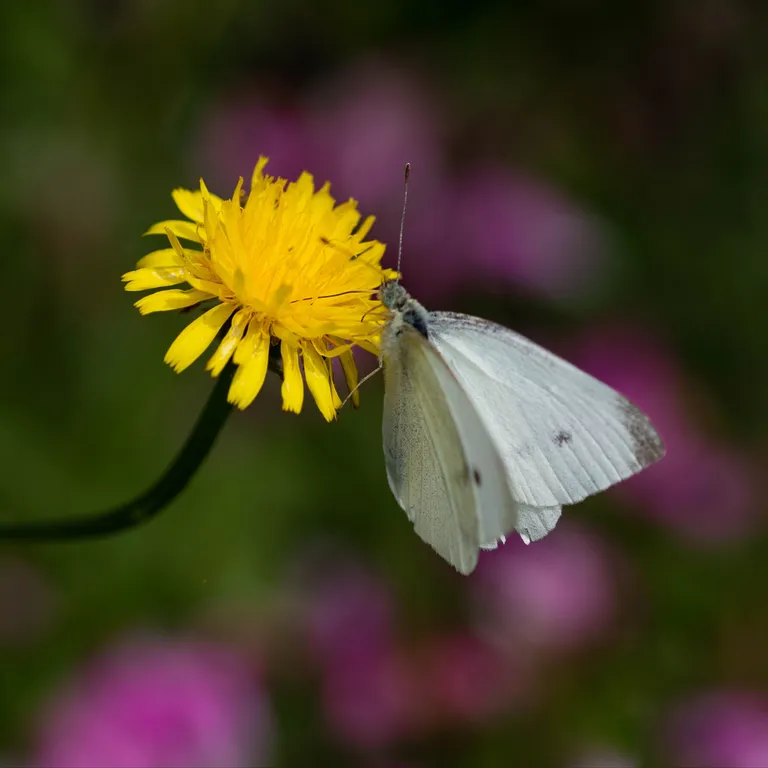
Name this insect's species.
Pieris rapae
